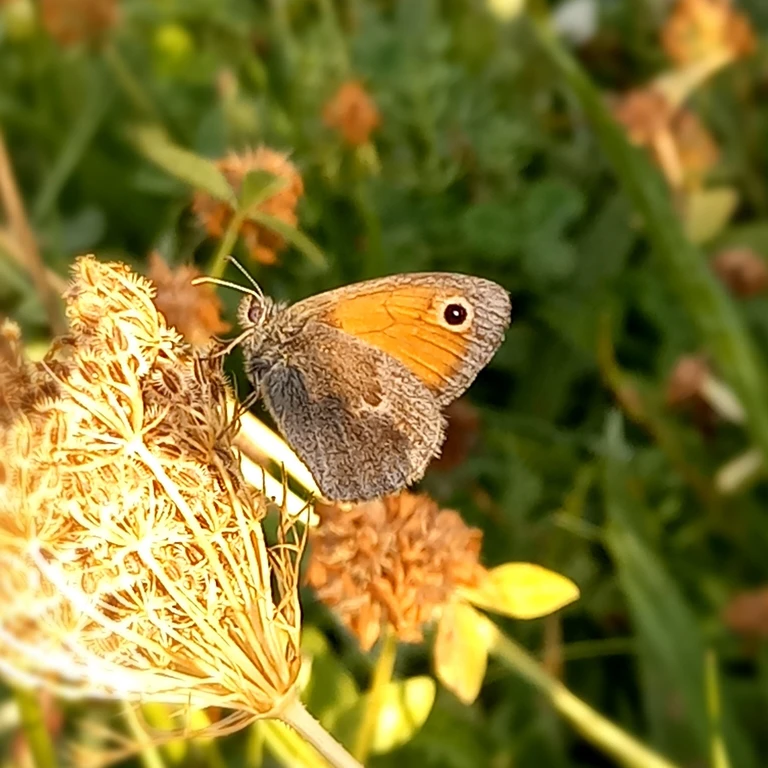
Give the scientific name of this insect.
Coenonympha pamphilus
